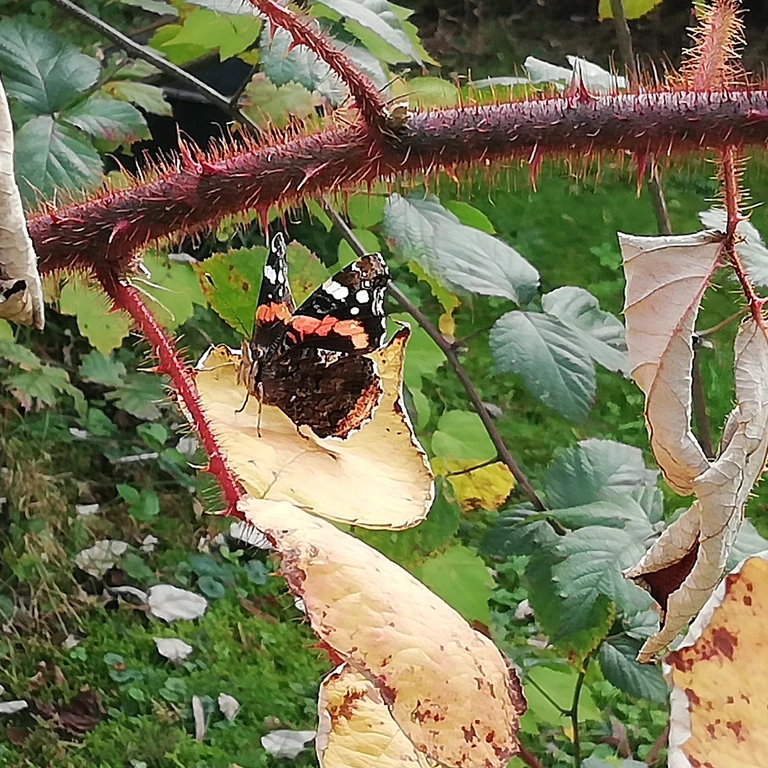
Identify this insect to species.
Vanessa atalanta
